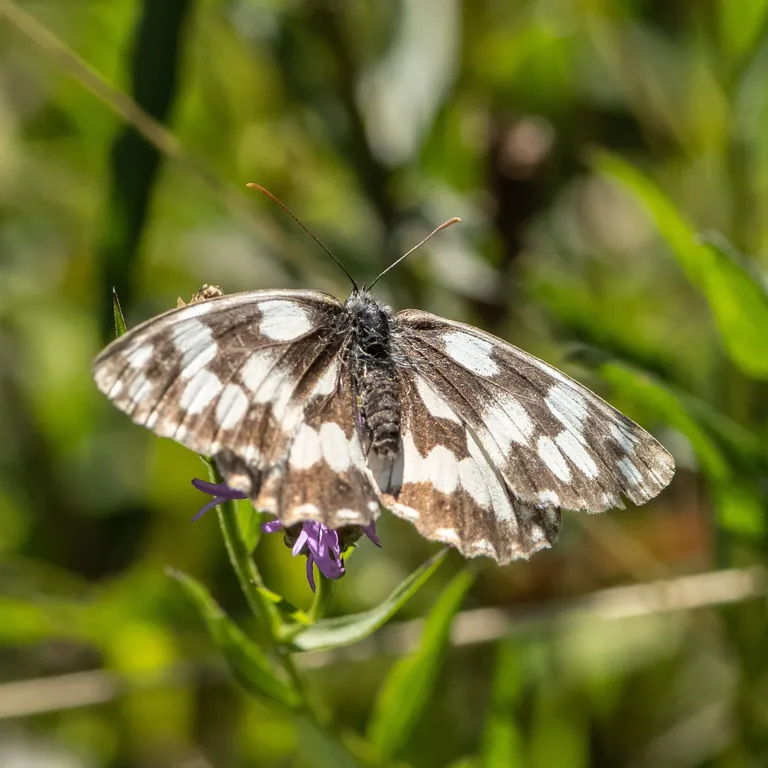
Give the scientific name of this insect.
Melanargia galathea
